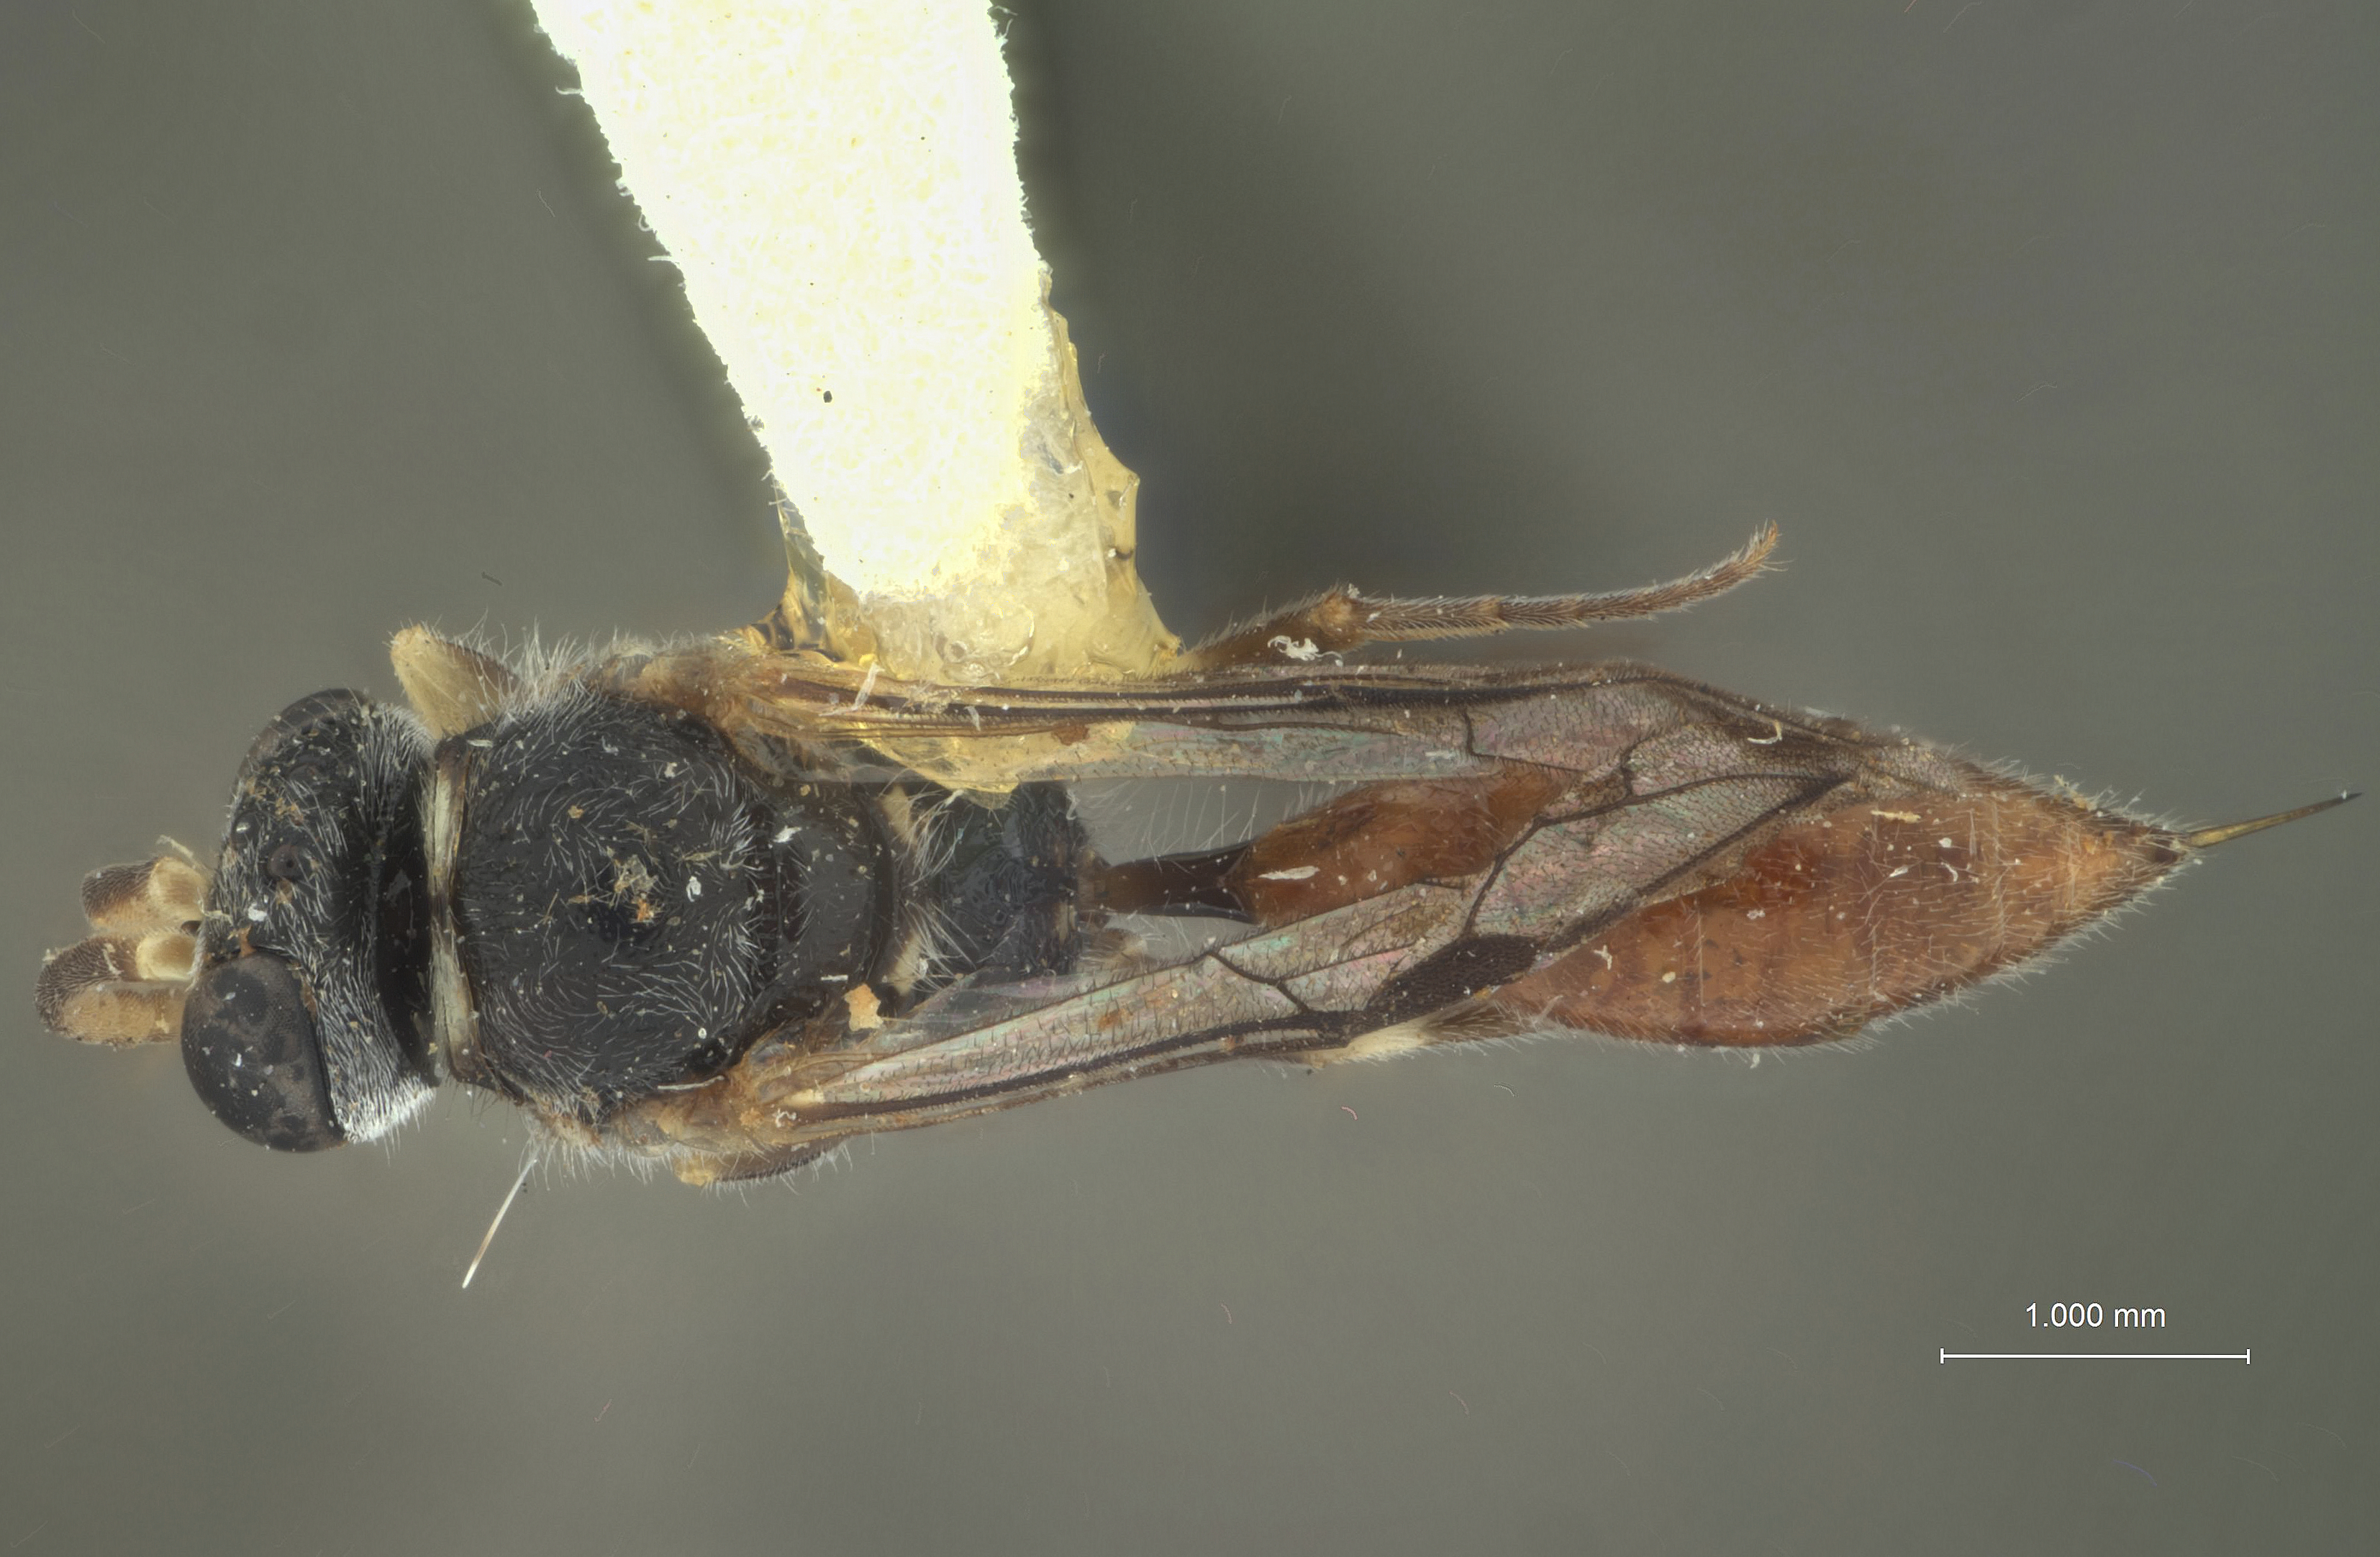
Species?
Psenulus leucognathus
